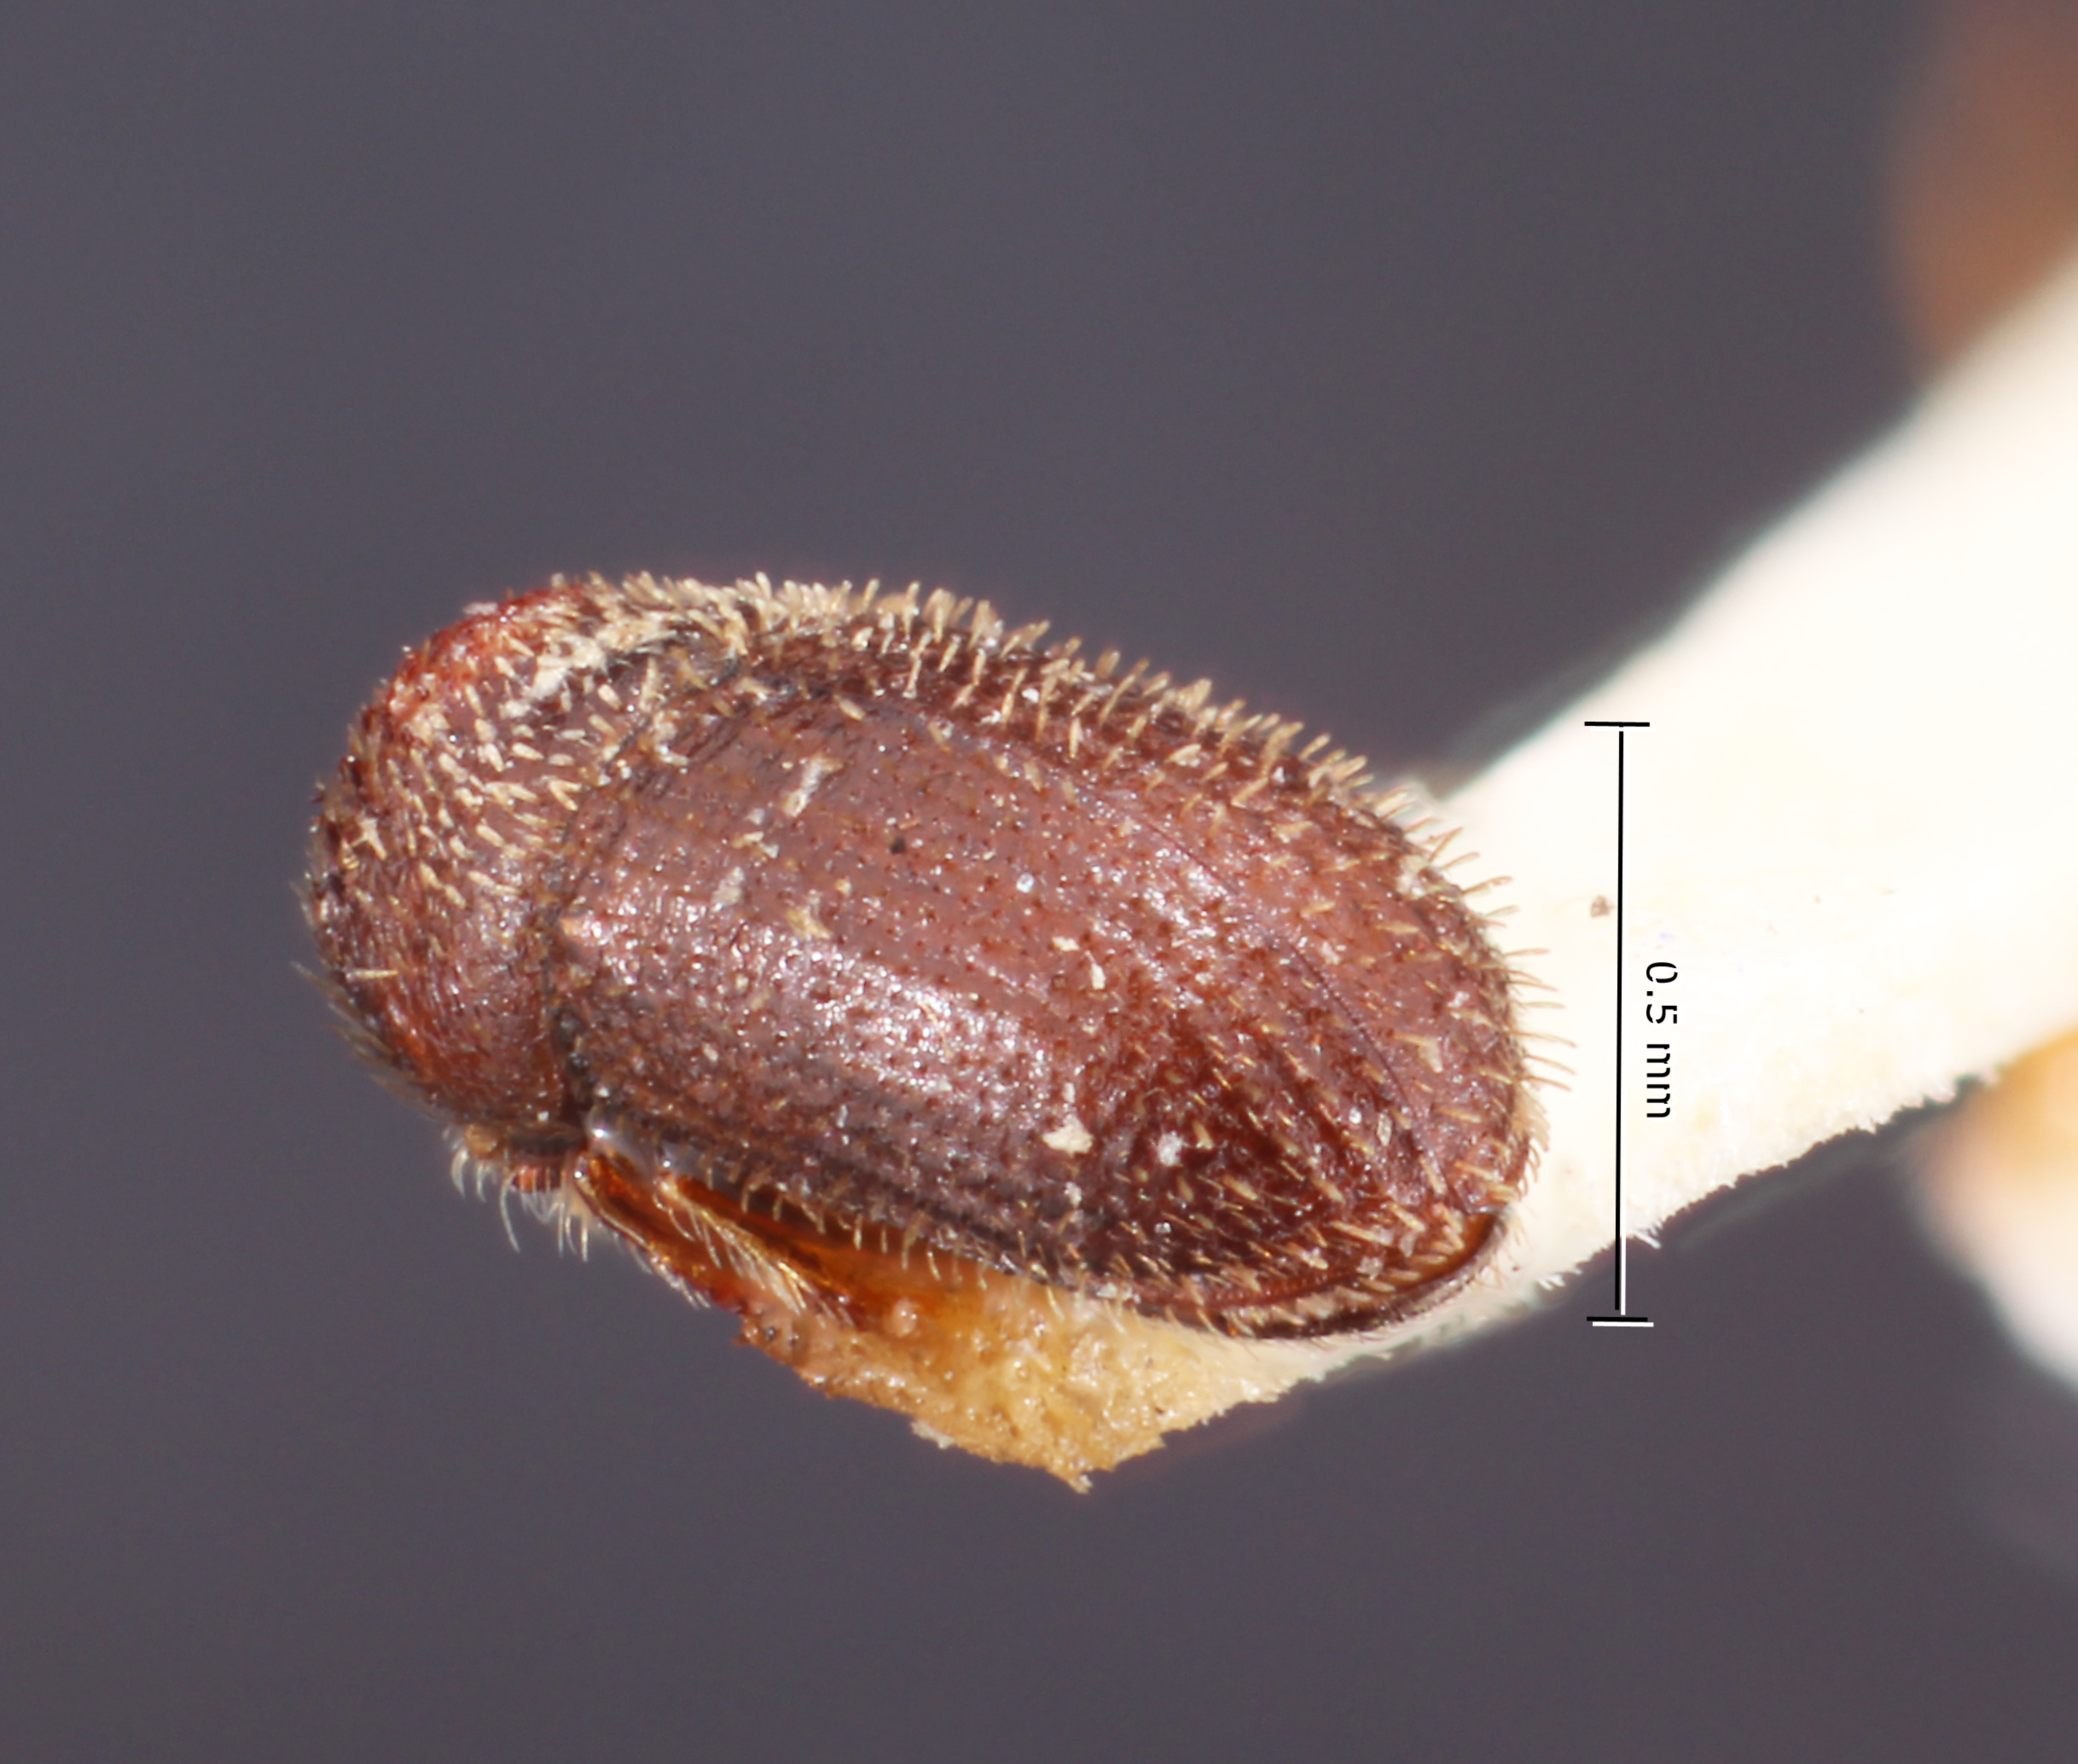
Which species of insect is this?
Hypothenemus ceibae
